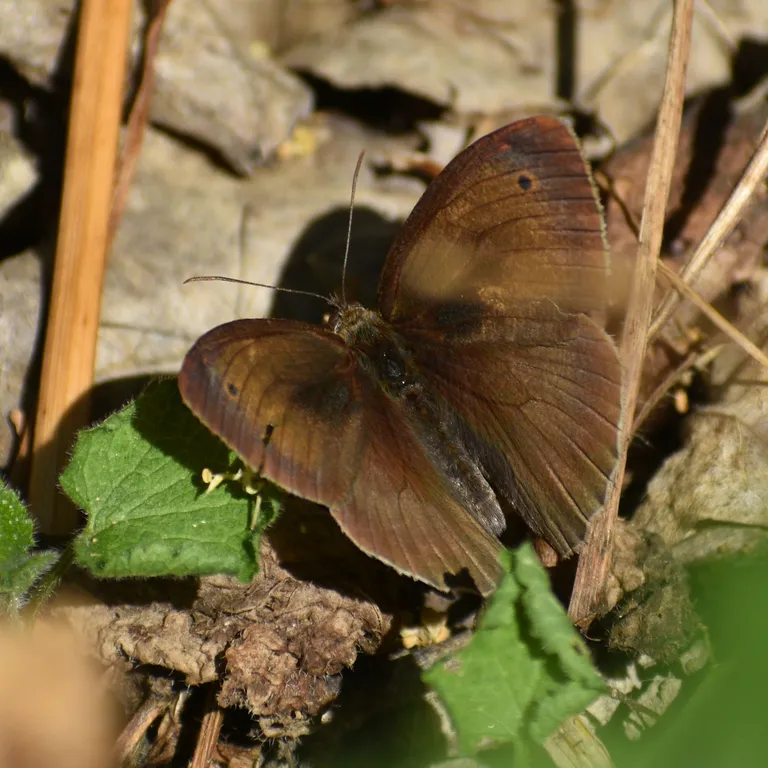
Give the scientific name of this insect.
Maniola jurtina
